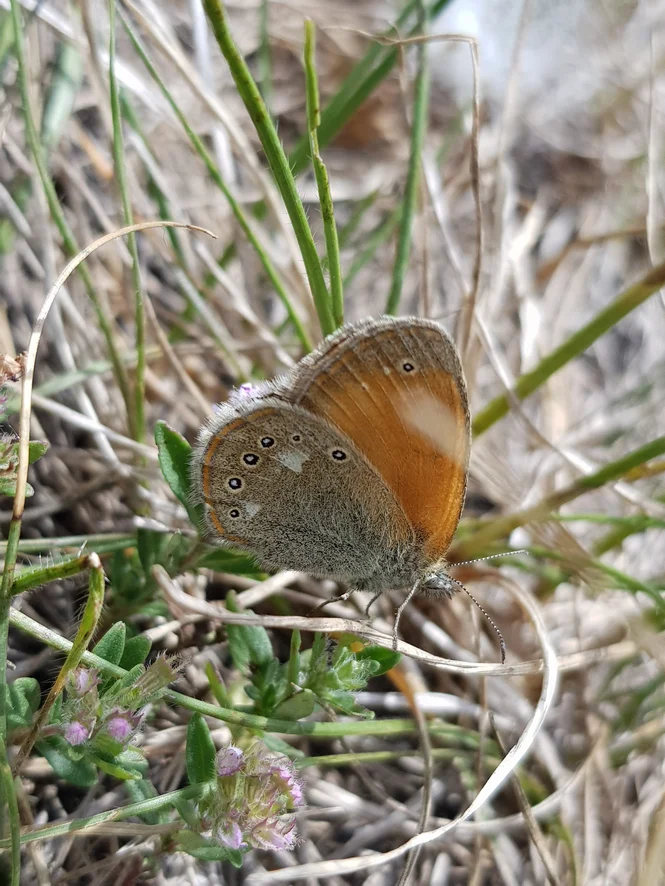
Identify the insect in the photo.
Coenonympha glycerion (also Coenonympha iphis)
